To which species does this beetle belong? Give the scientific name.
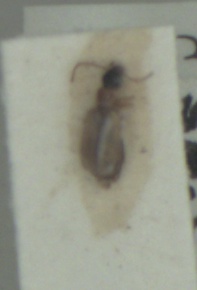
Philorhizus melanocephalus
